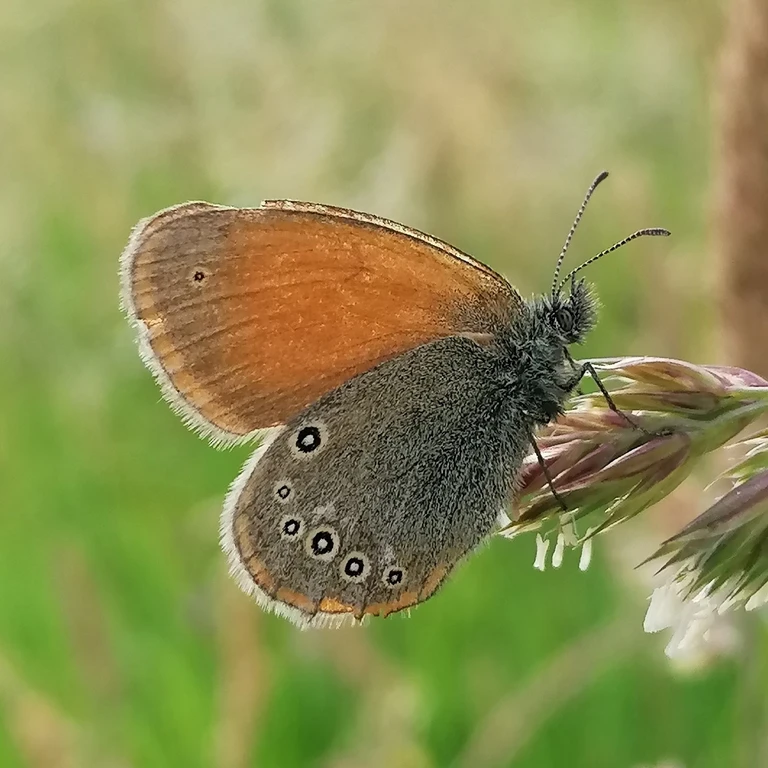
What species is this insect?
Coenonympha glycerion (also Coenonympha iphis)
